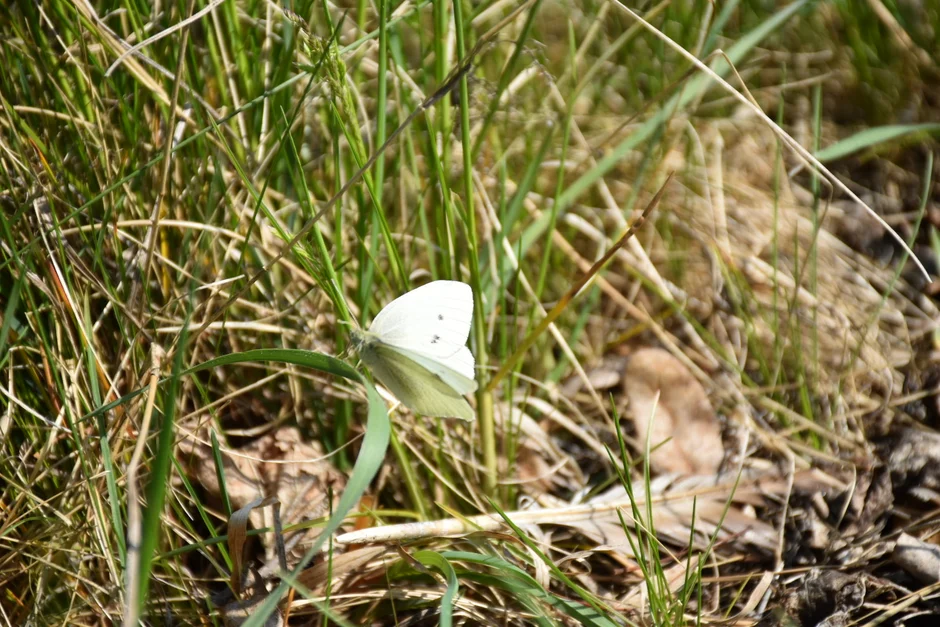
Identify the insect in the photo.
Pieris rapae
